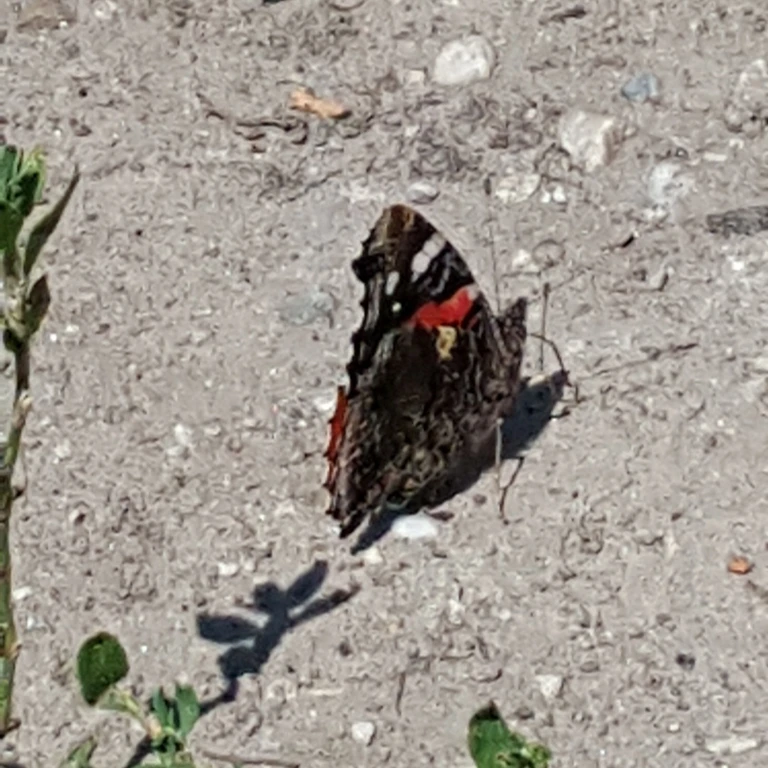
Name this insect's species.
Vanessa atalanta
